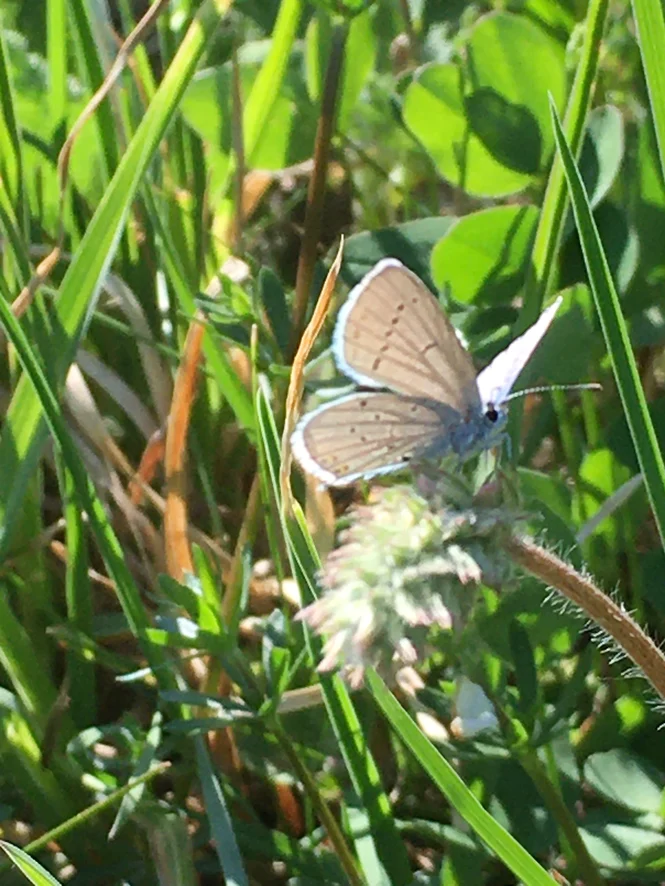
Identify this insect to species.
Cupido argiades (also Elkalyce argiades)
